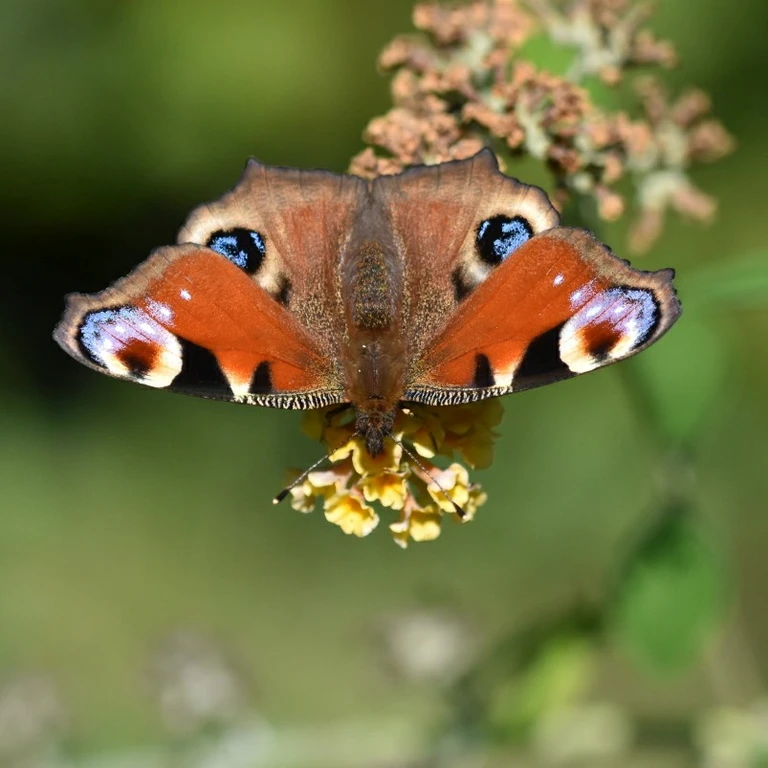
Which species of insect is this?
Aglais io
